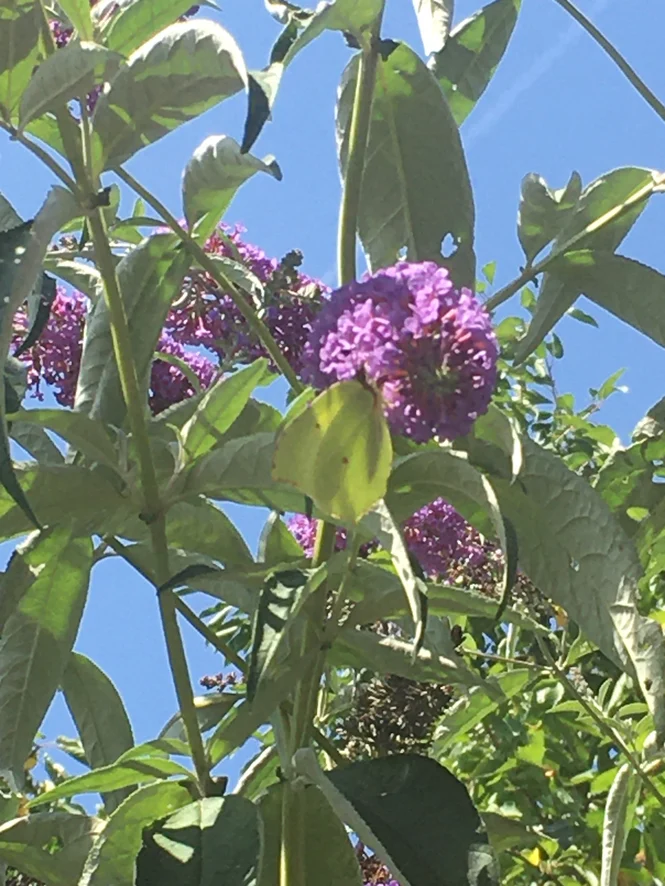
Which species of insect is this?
Gonepteryx rhamni
